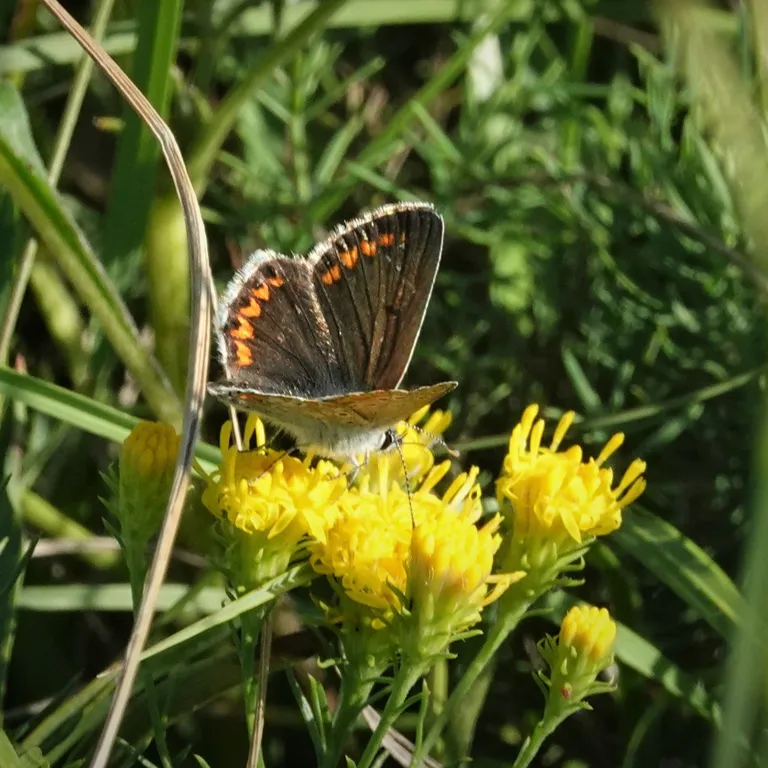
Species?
Aricia agestis/artaxerxes
